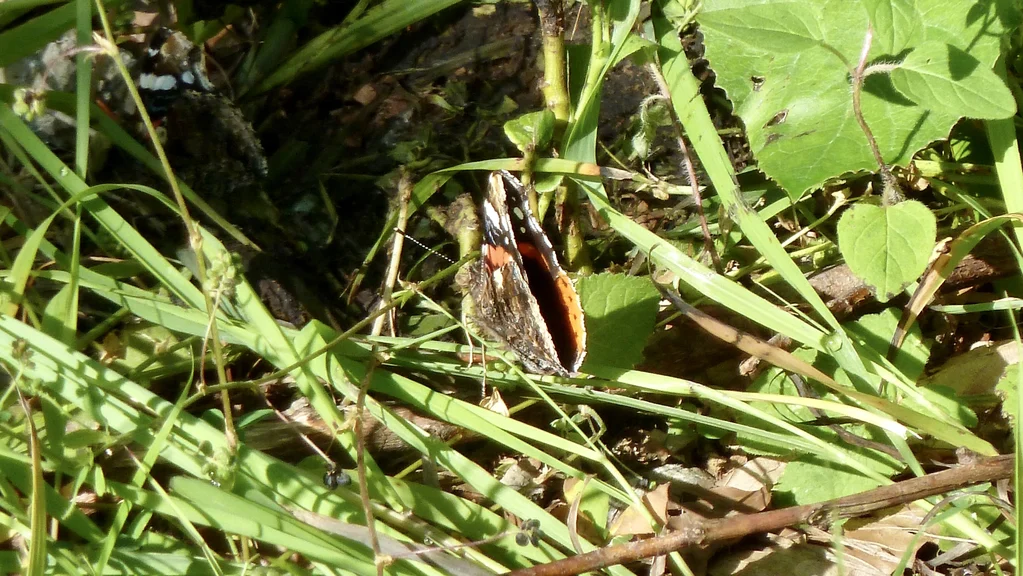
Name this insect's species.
Vanessa atalanta
